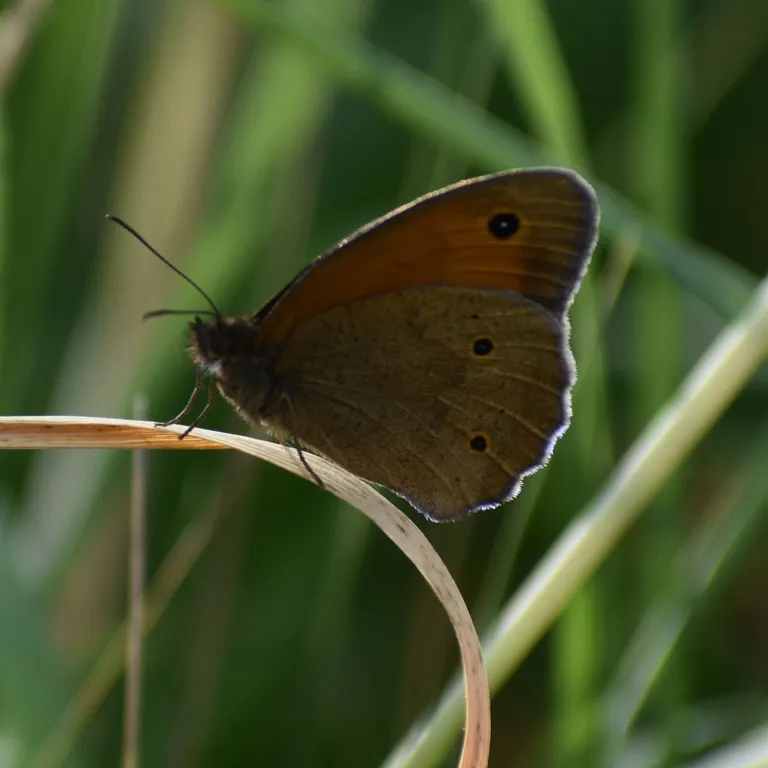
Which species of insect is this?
Maniola jurtina
